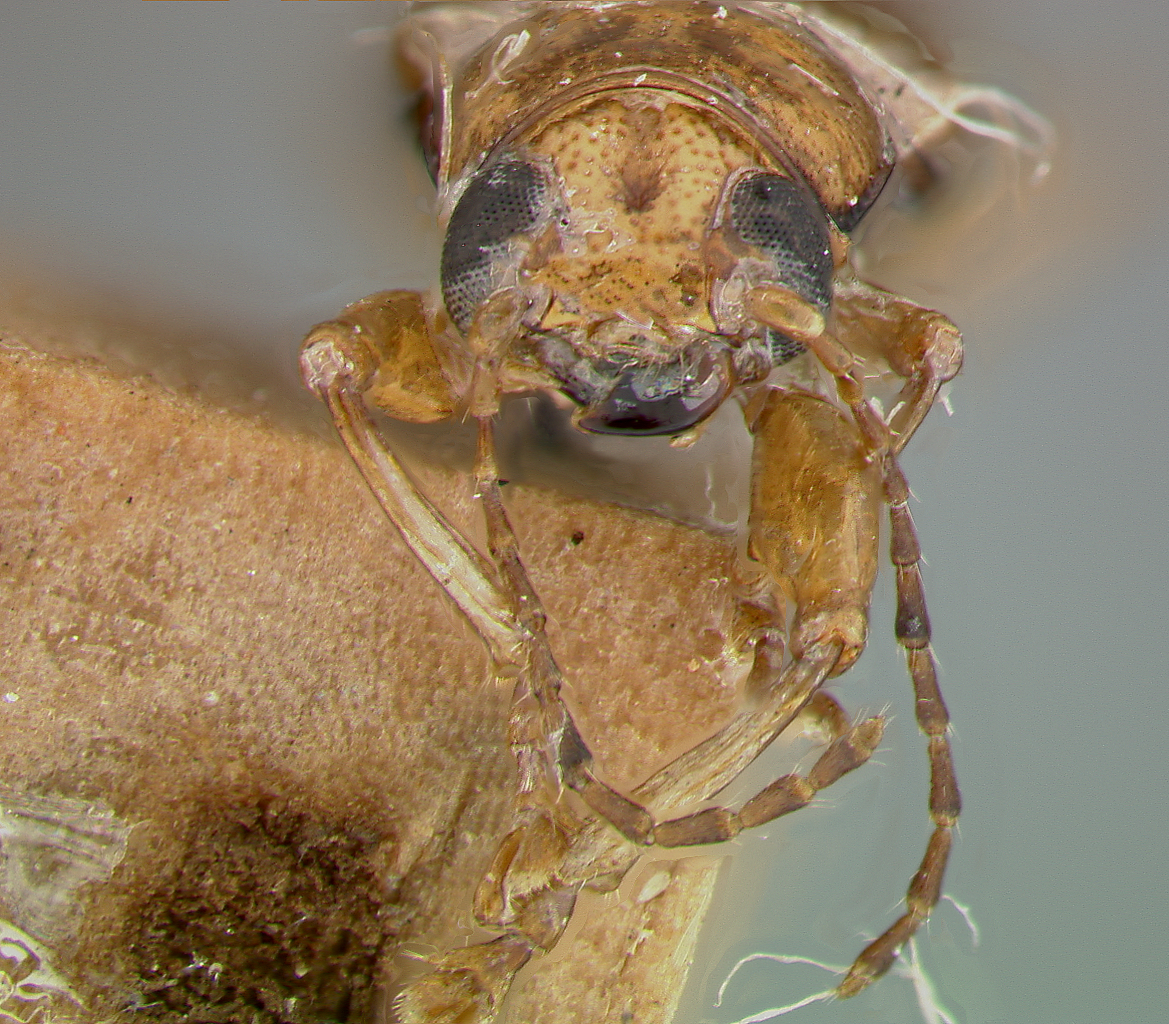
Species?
Metachroma oteroi
